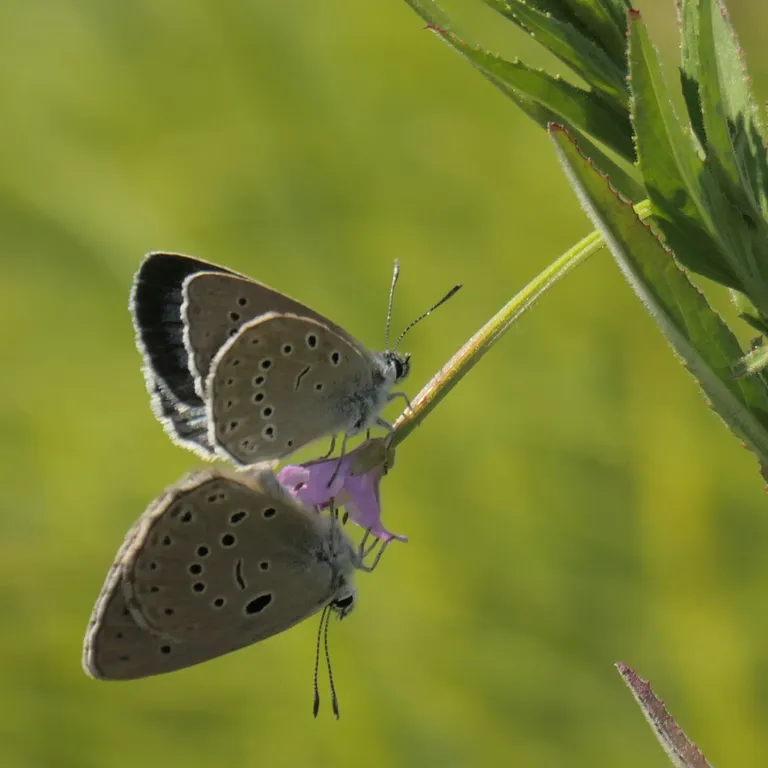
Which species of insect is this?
Phengaris teleius
